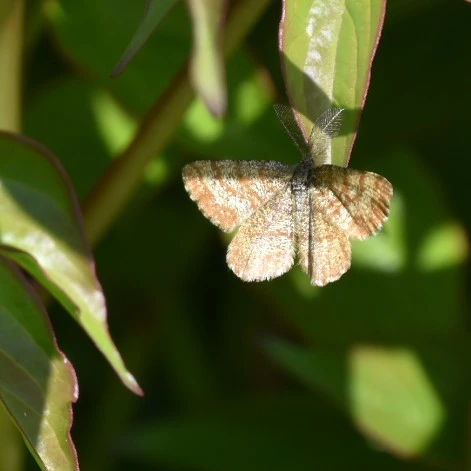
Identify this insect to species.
Ematurga atomaria
